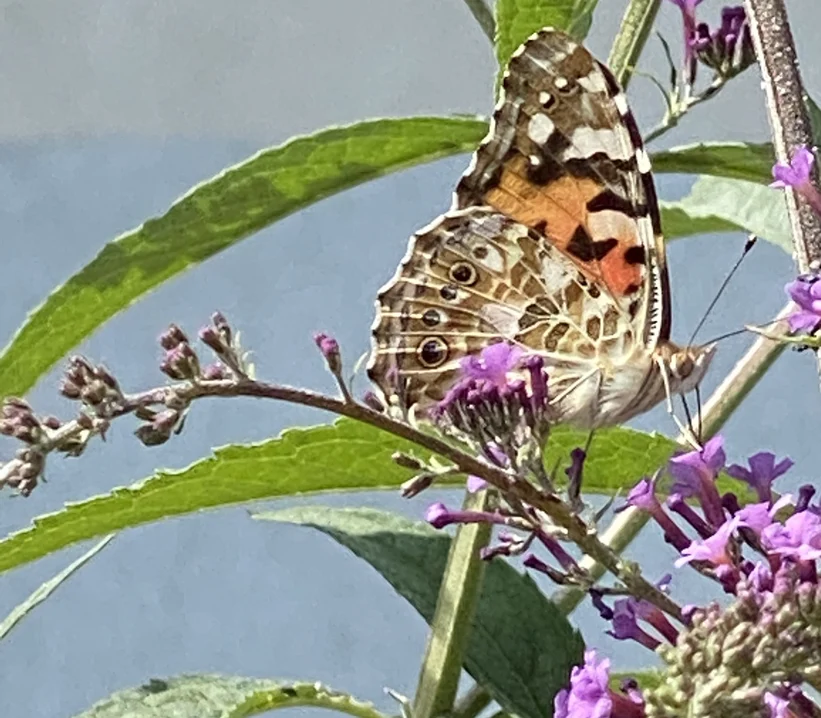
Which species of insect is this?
Vanessa cardui
